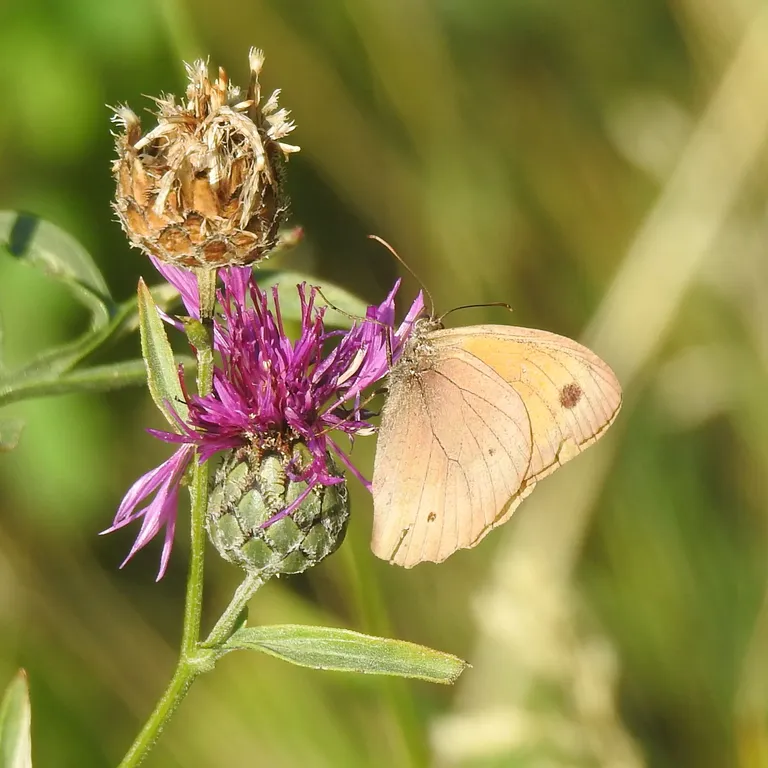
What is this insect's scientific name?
Maniola jurtina
